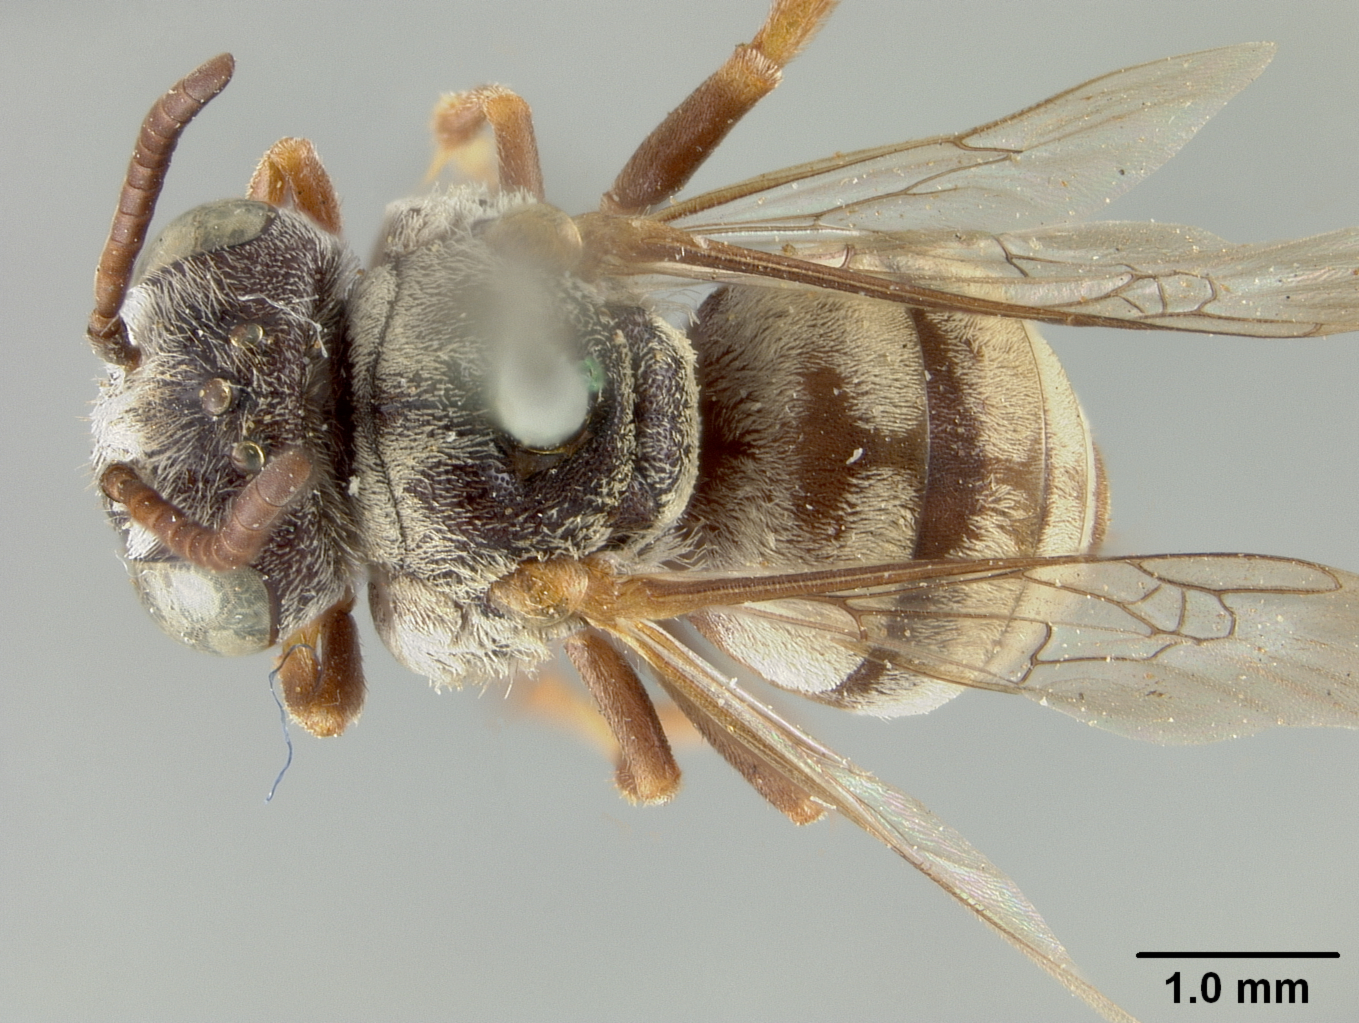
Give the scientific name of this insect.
Epeolus barberiellus
